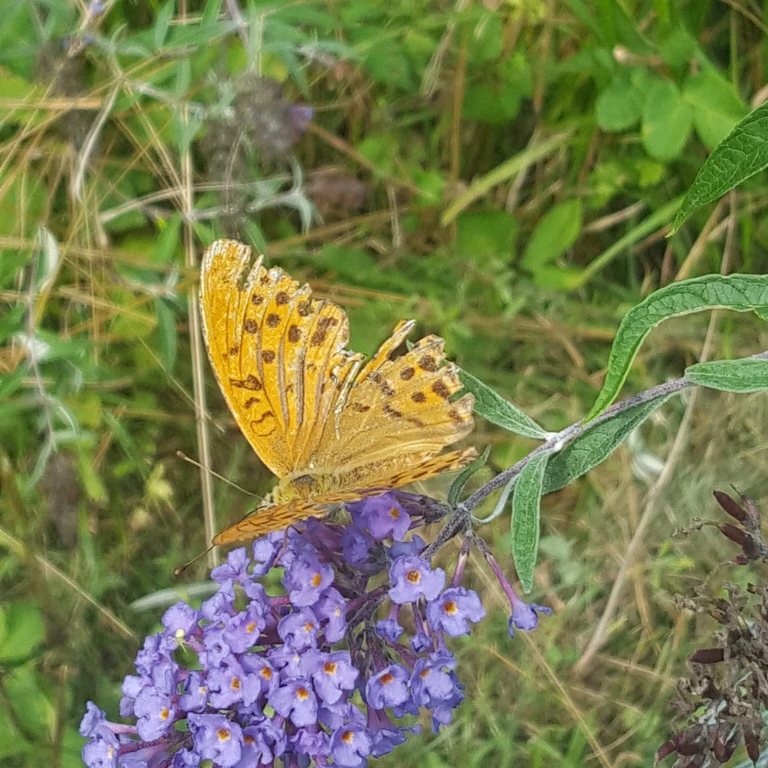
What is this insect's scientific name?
Argynnis paphia
